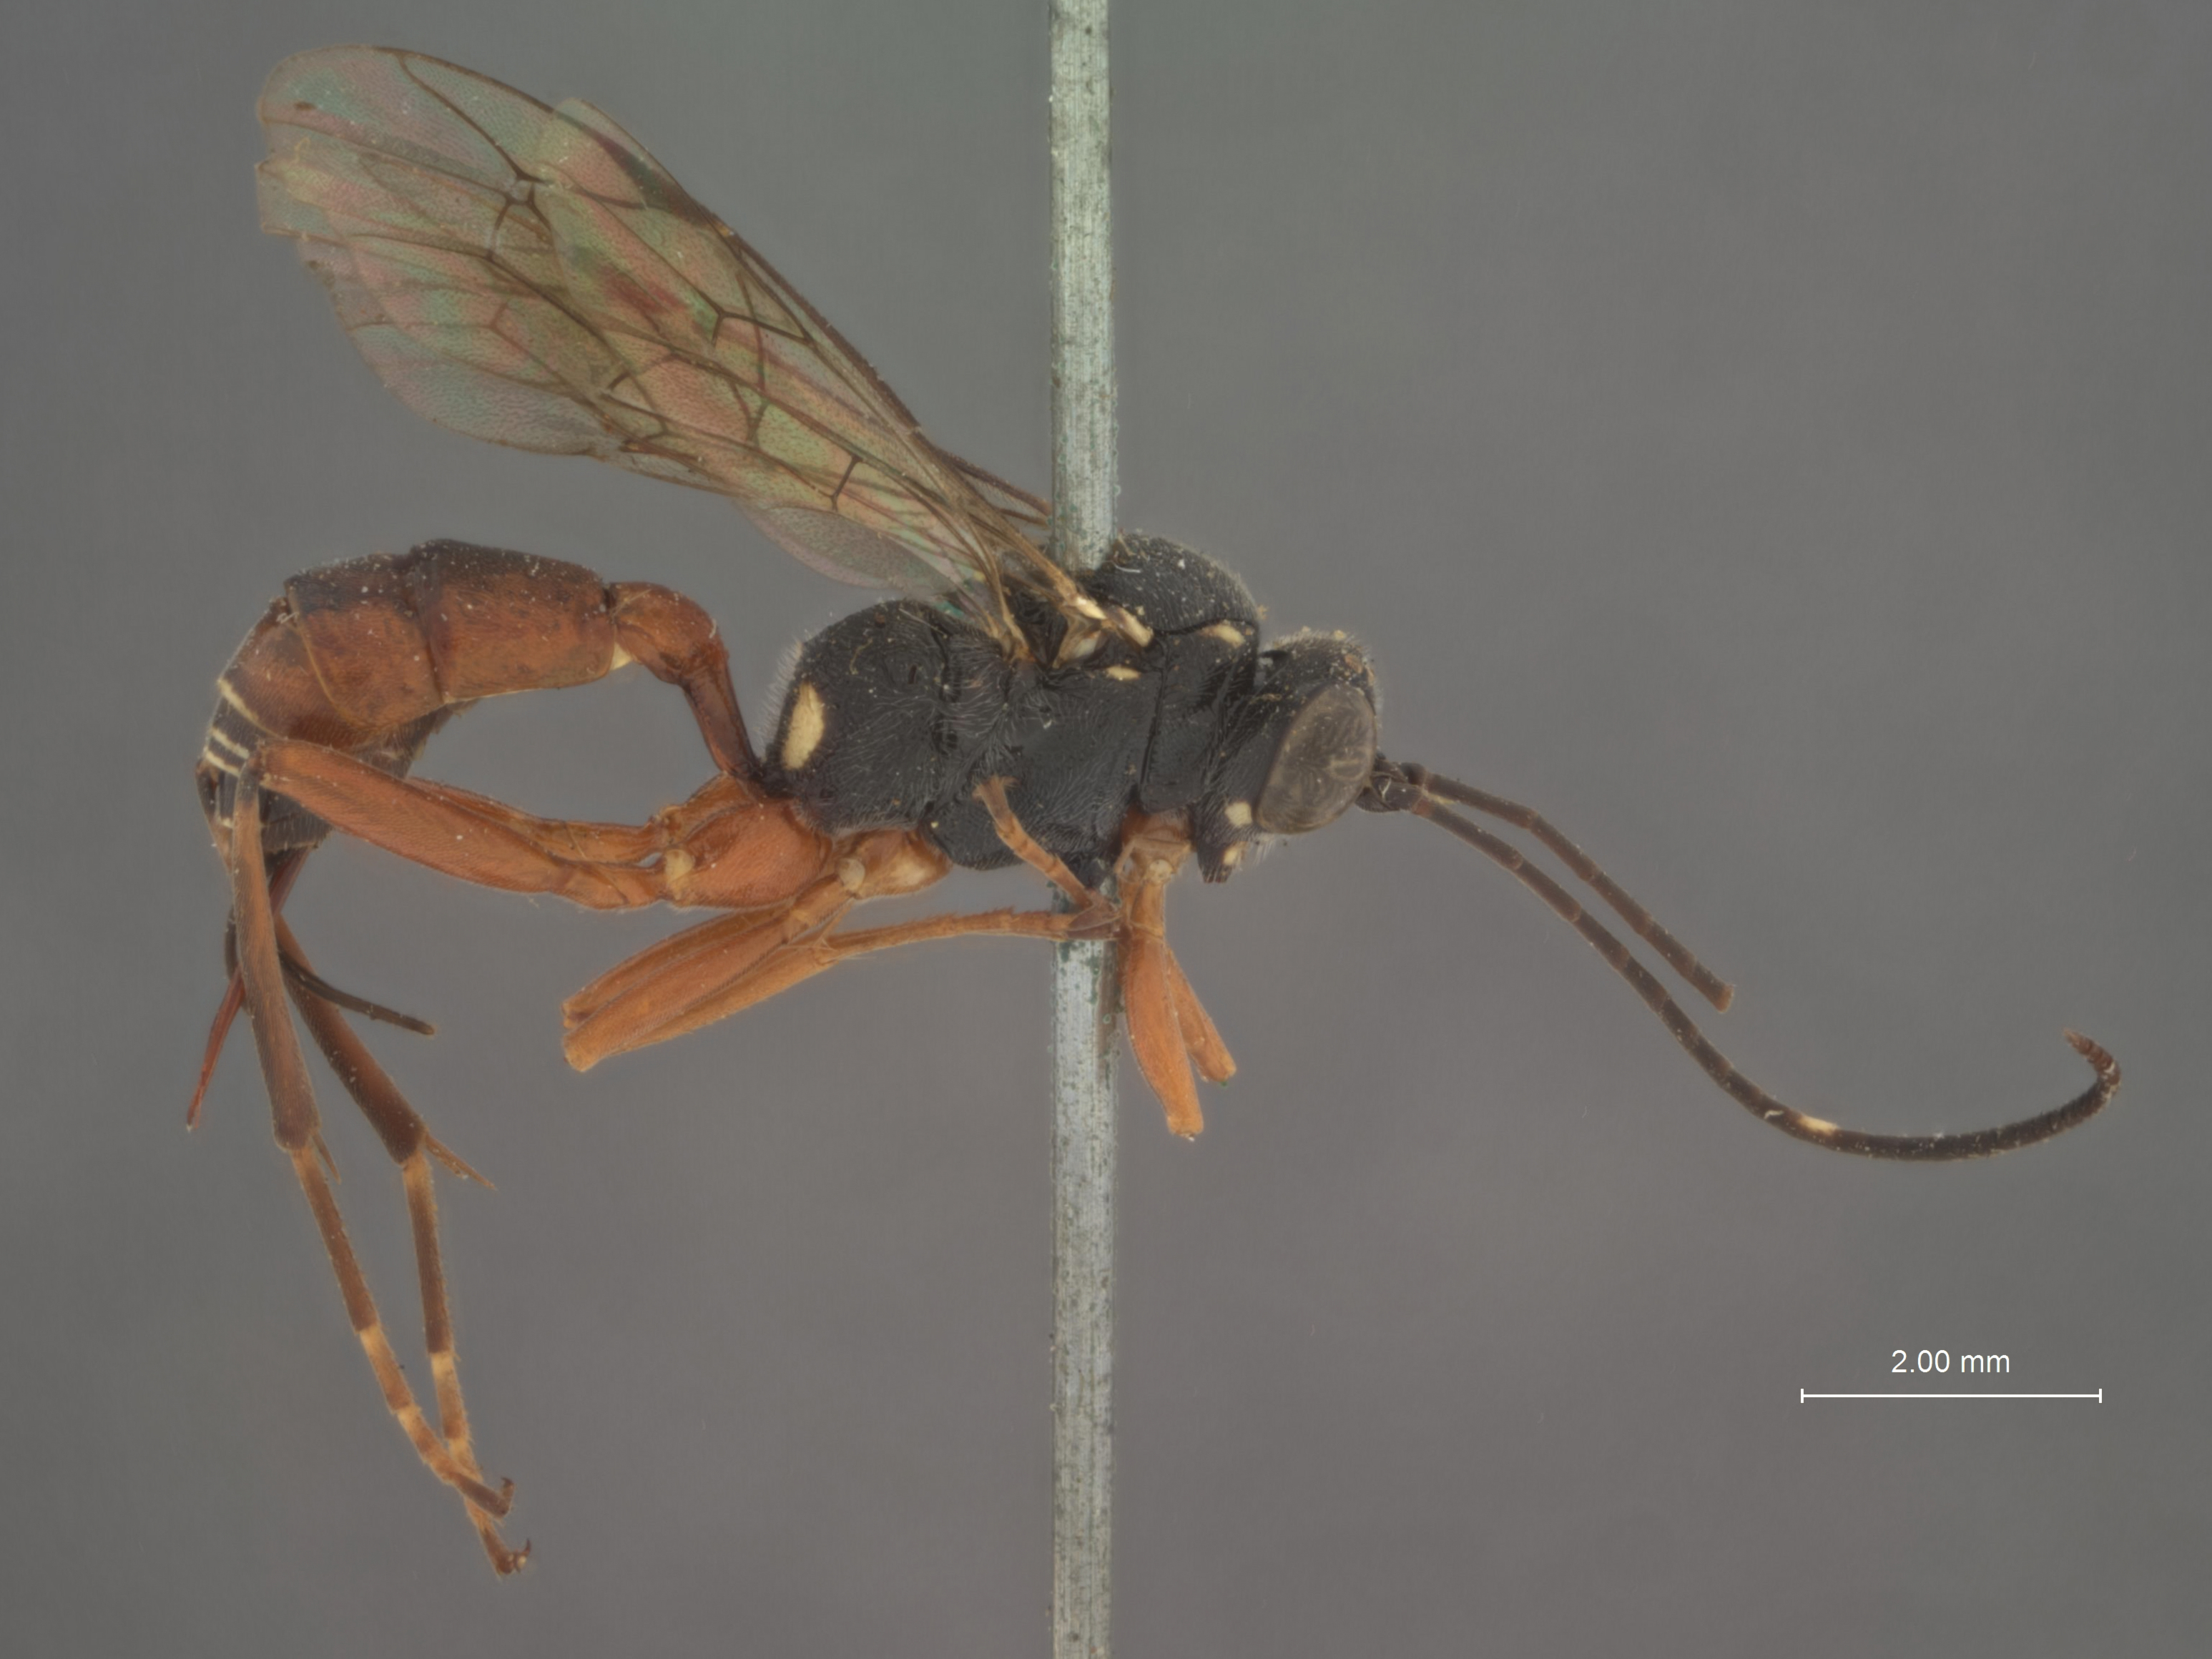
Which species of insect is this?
Listrognathus multicolor
